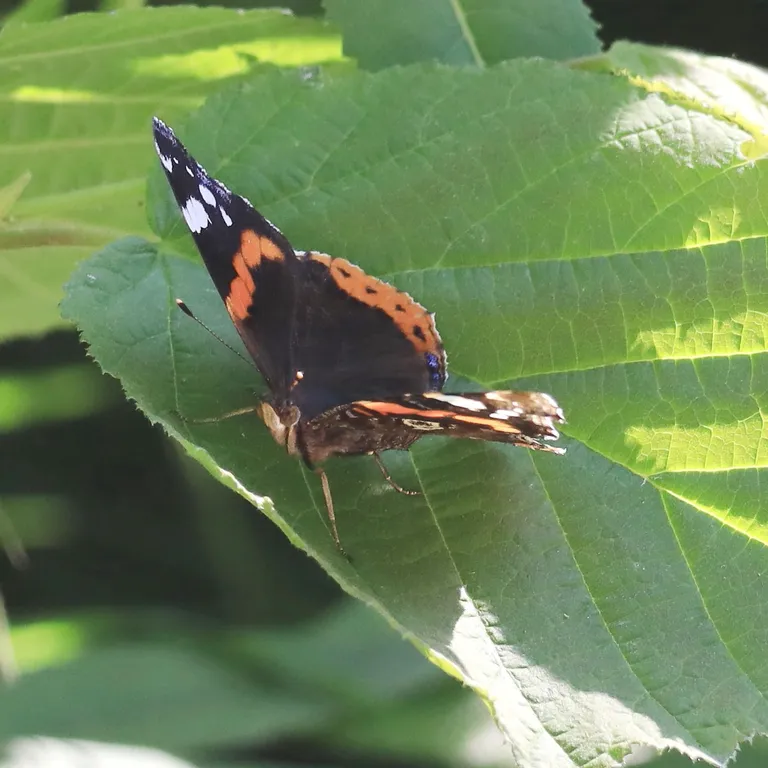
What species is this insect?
Vanessa atalanta
